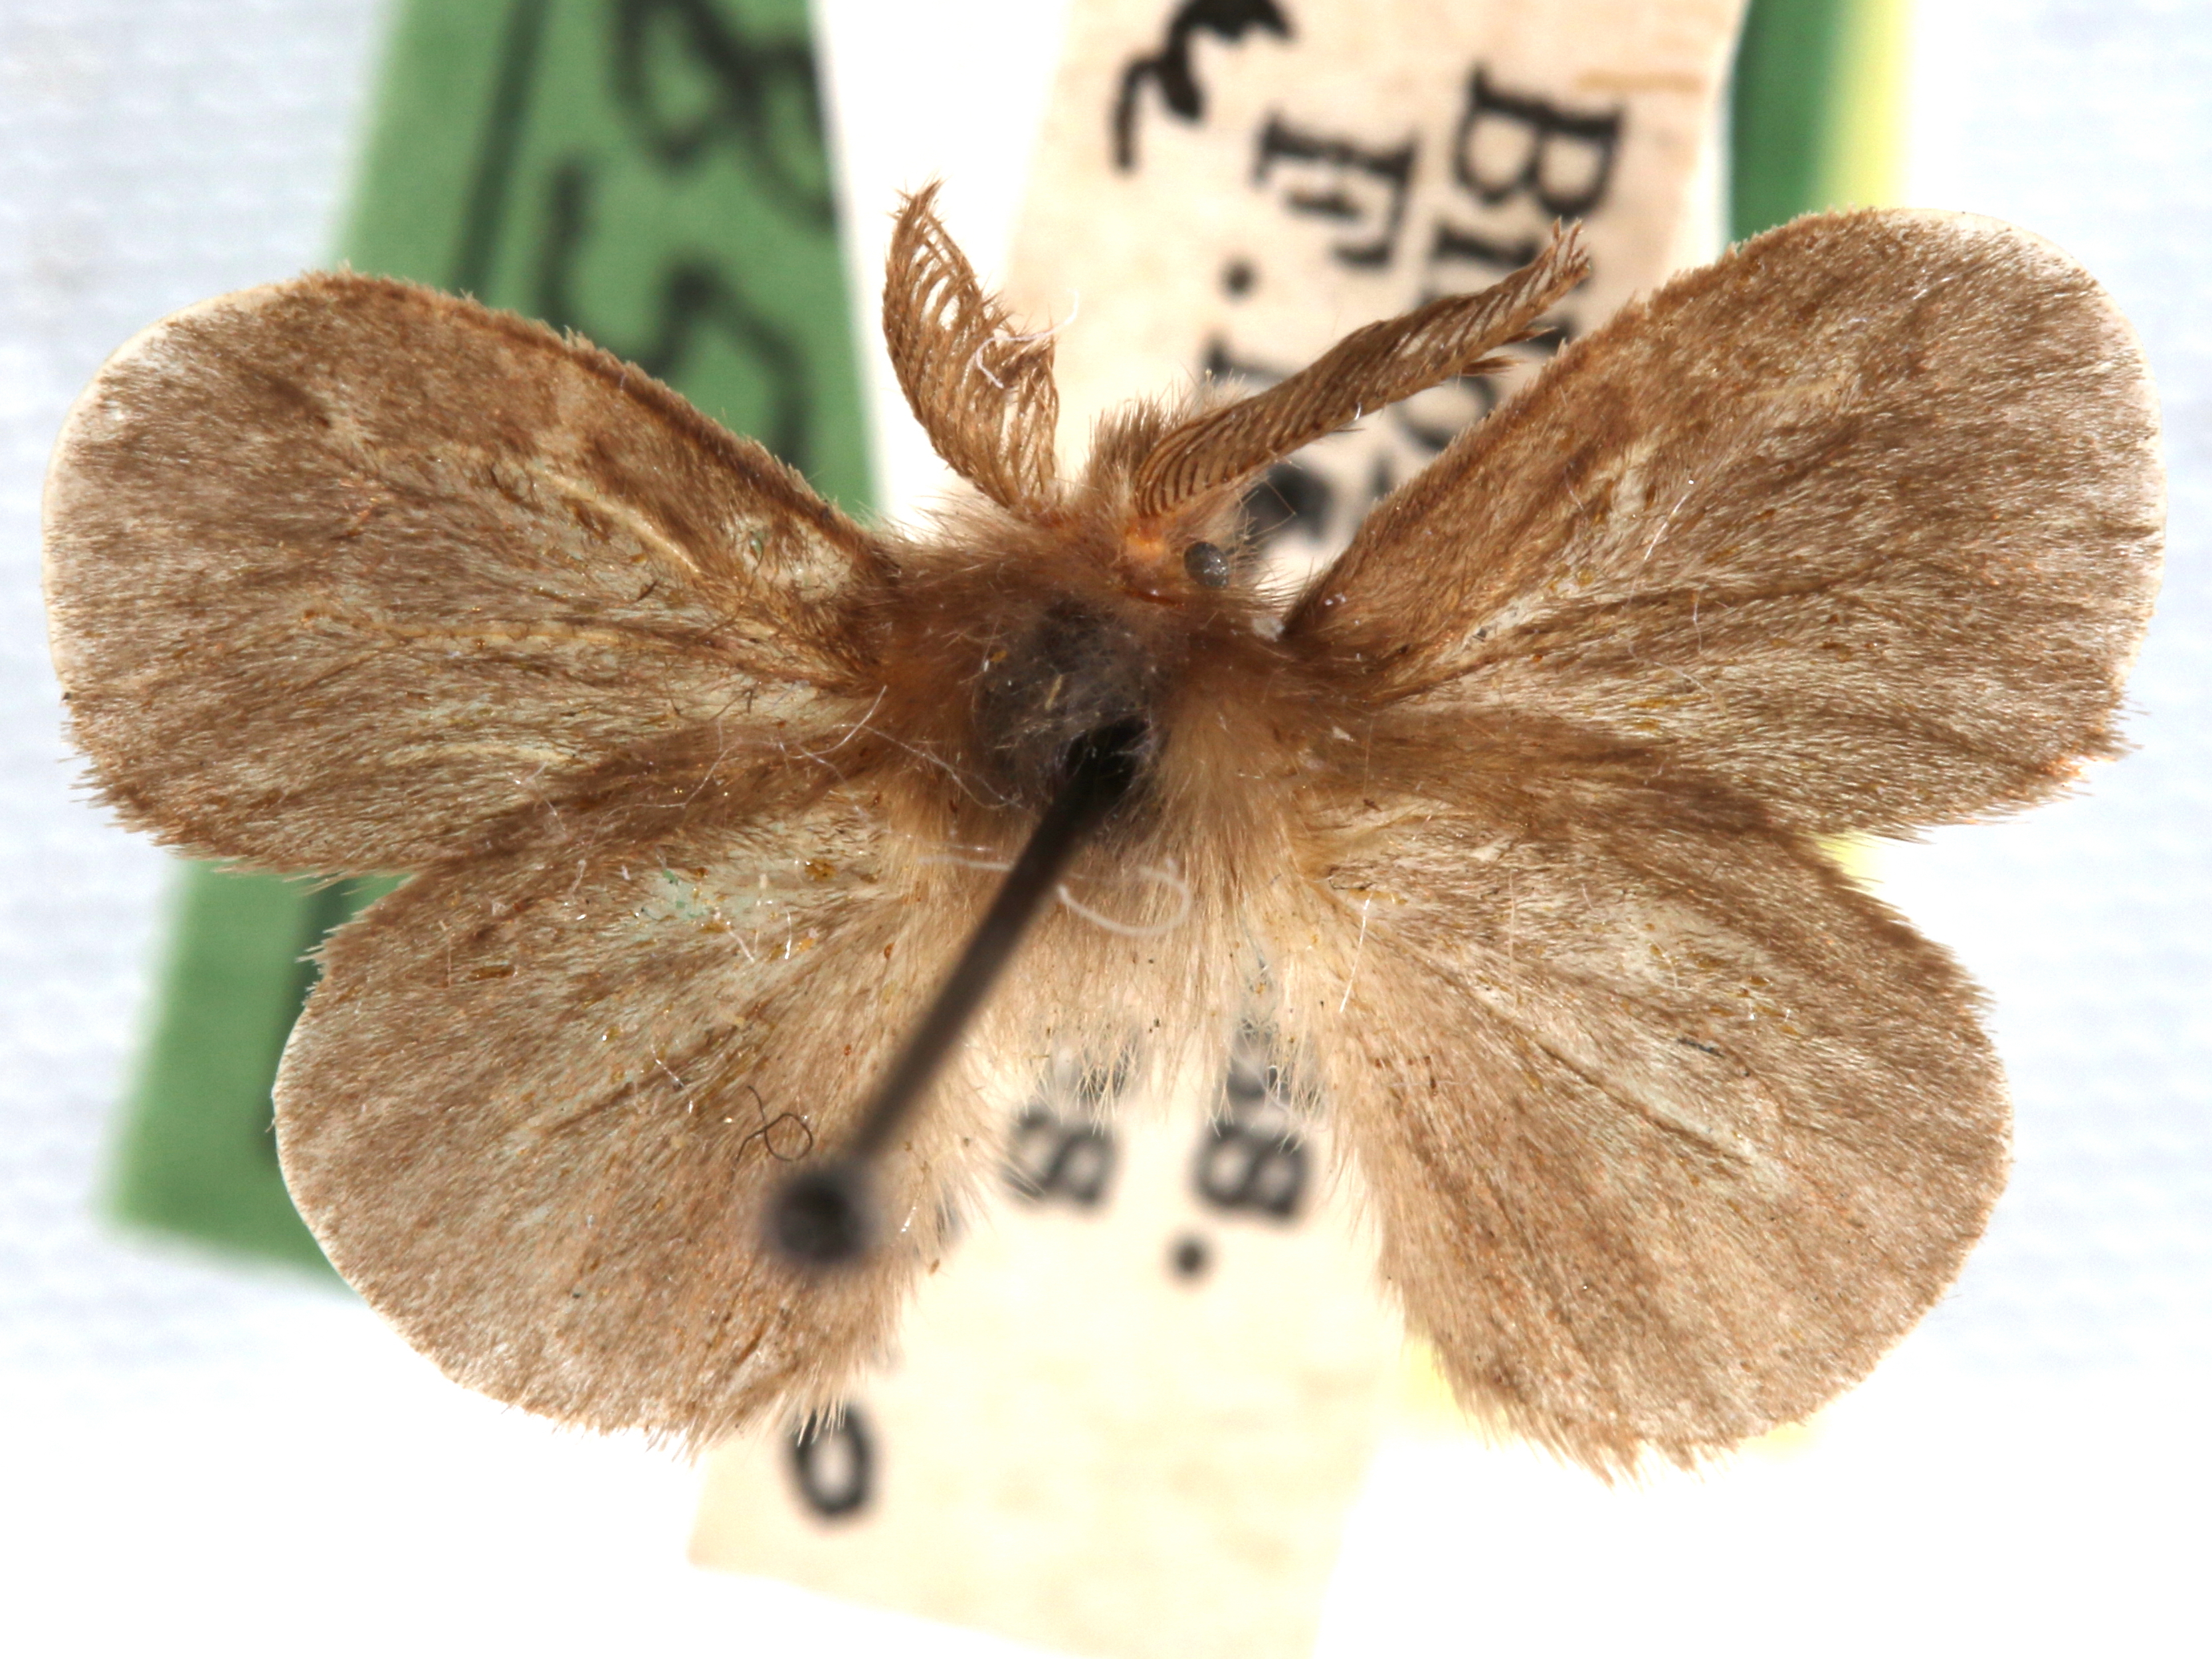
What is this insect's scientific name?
Basicladus tracyi
